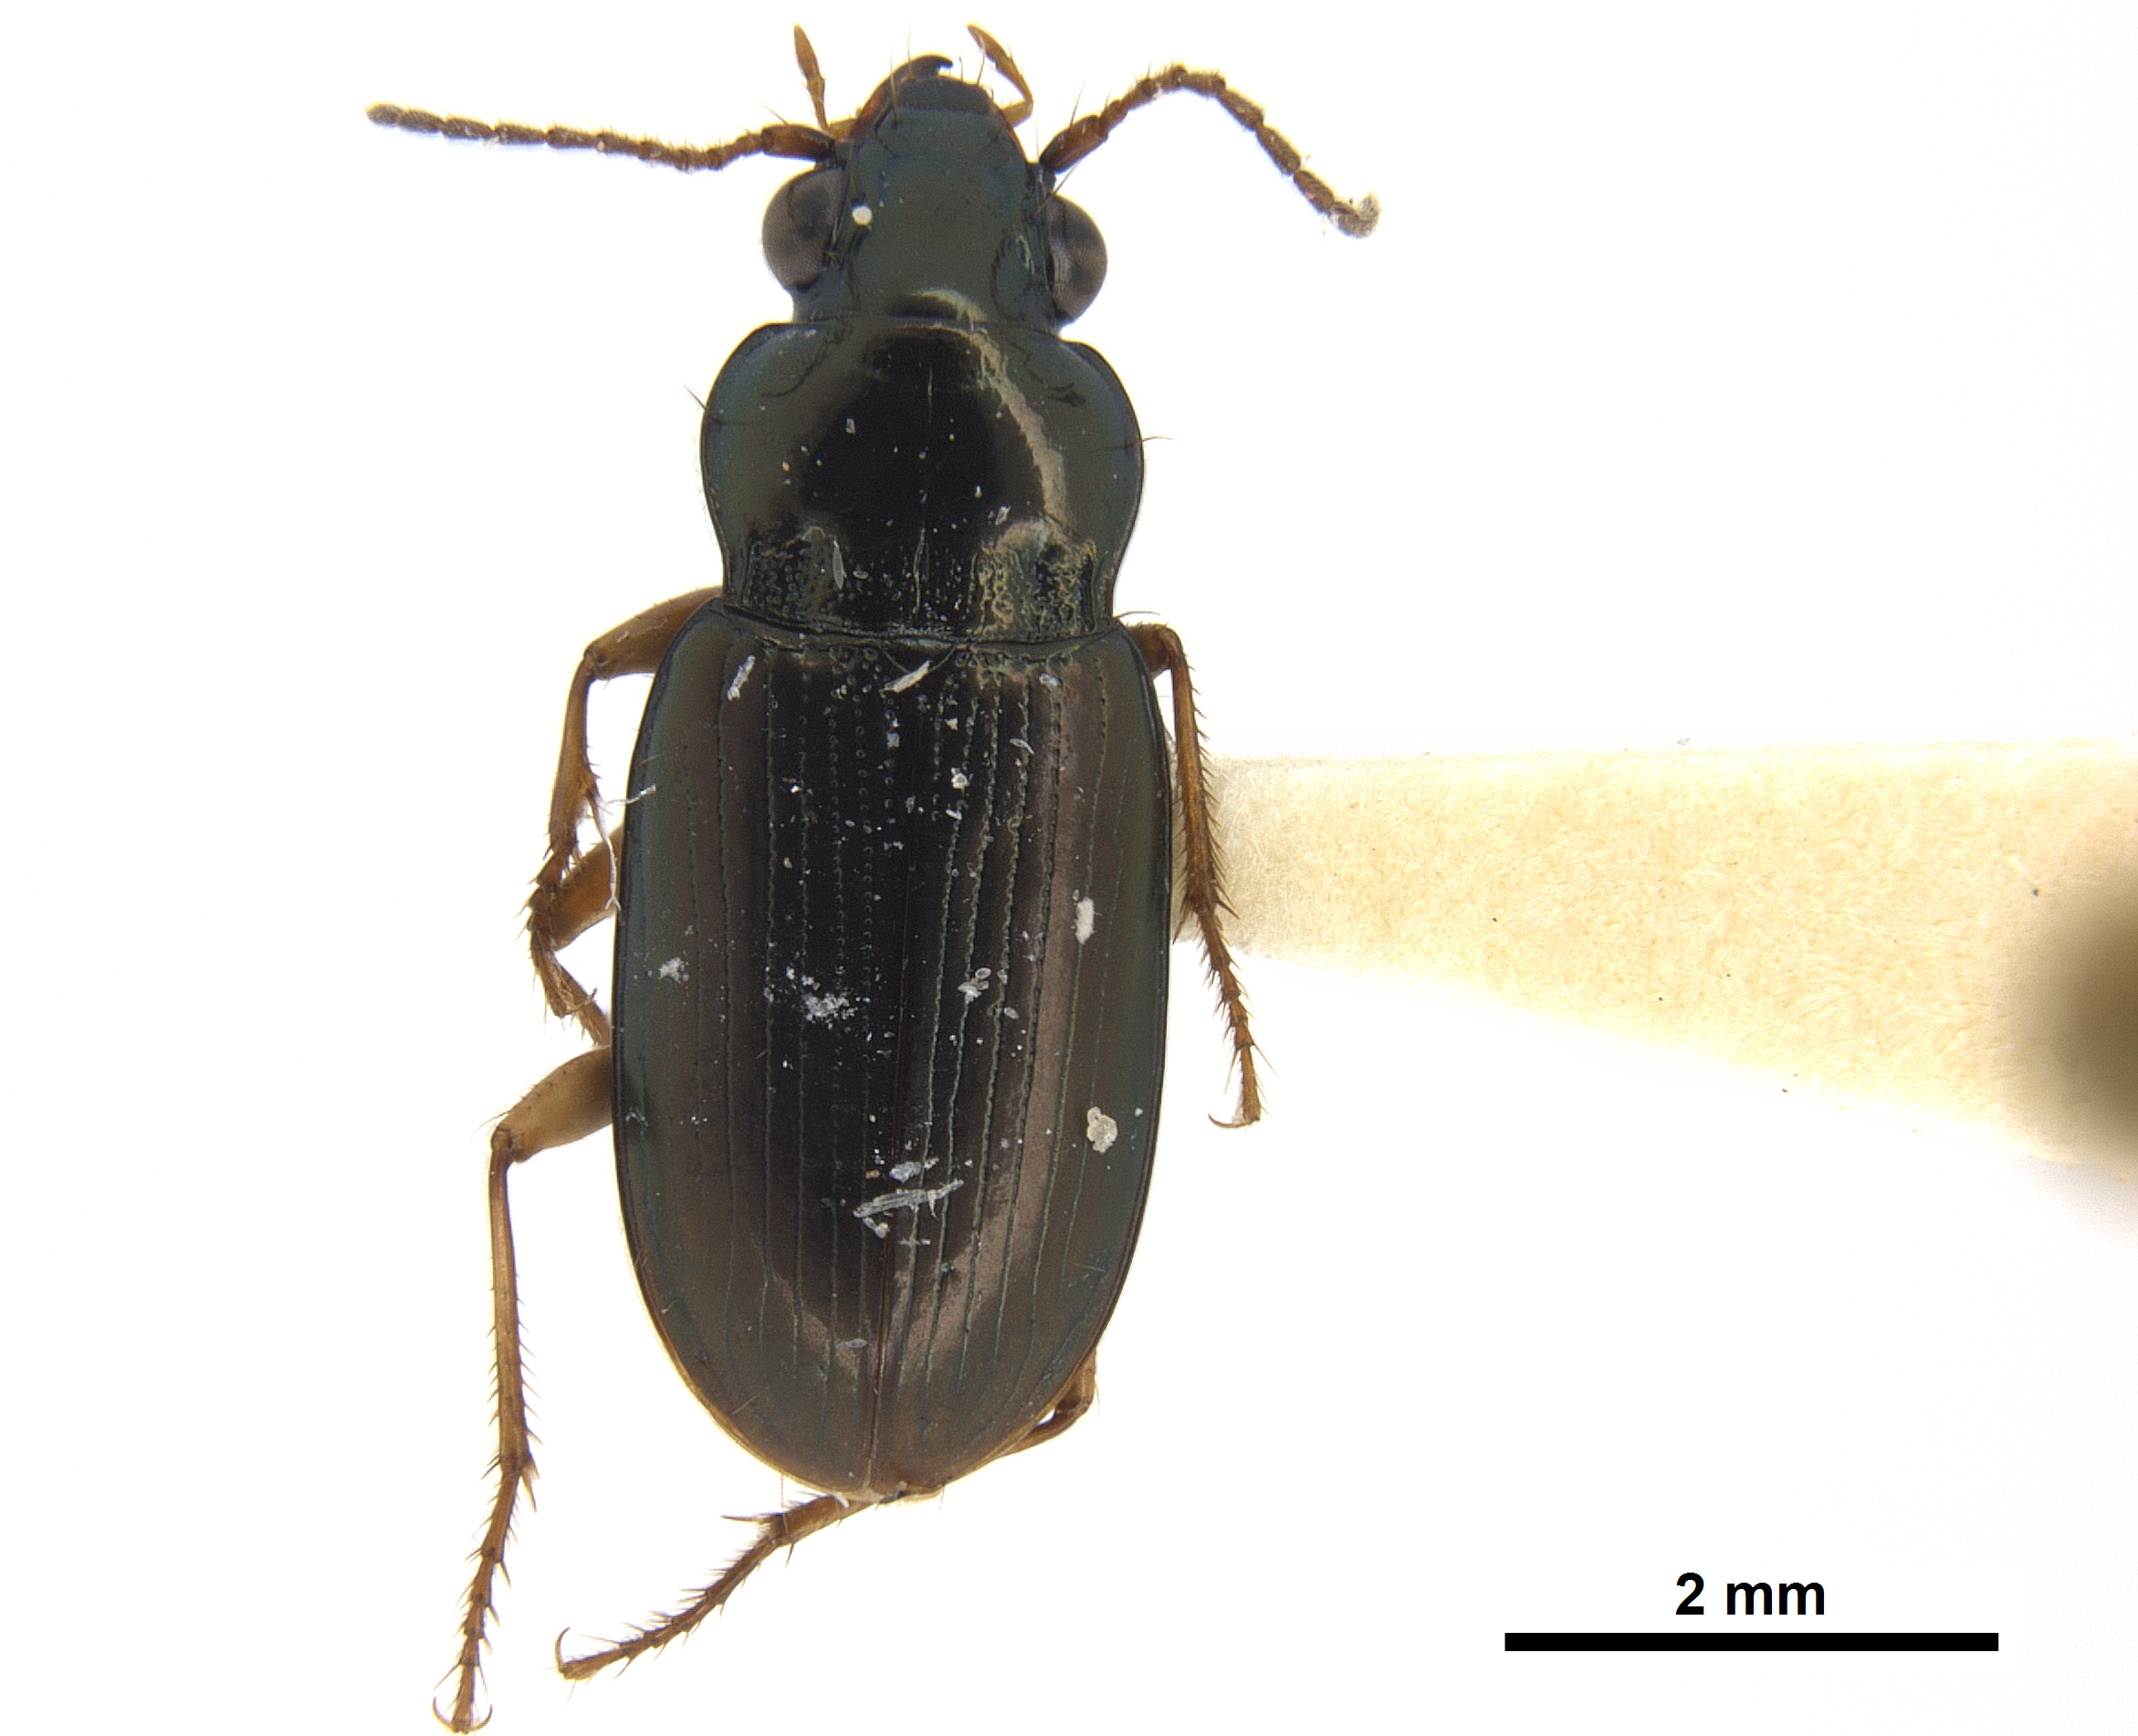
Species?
Pogogenus biroi (also Pogonus biroi)
